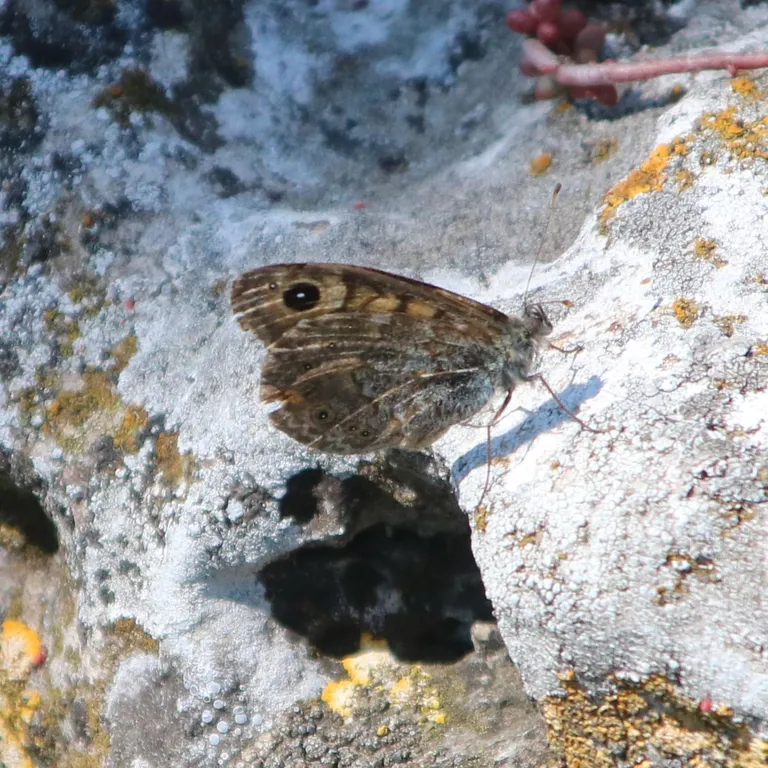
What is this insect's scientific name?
Lasiommata megera (also Pararge megera)
